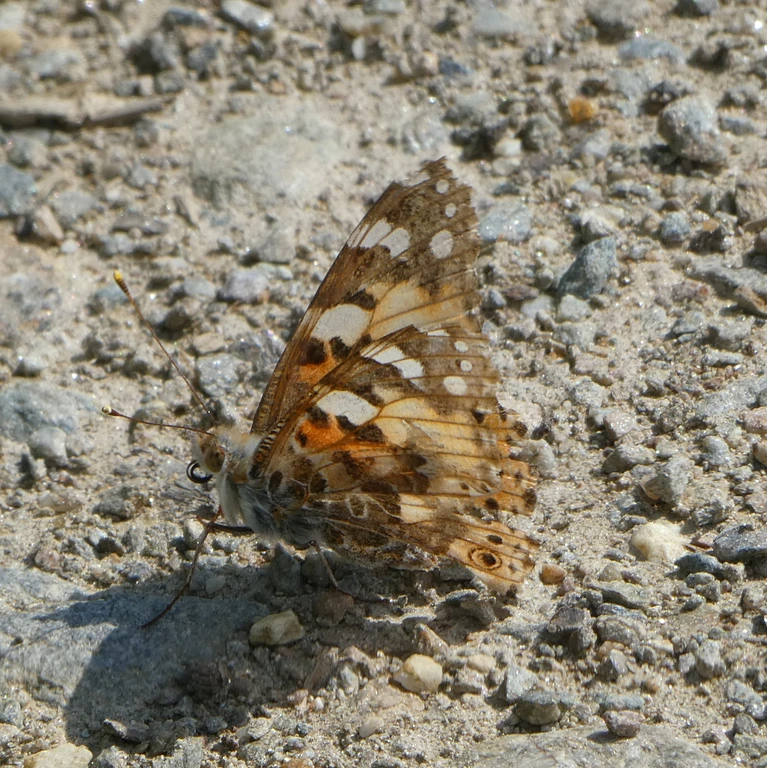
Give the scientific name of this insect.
Vanessa cardui
